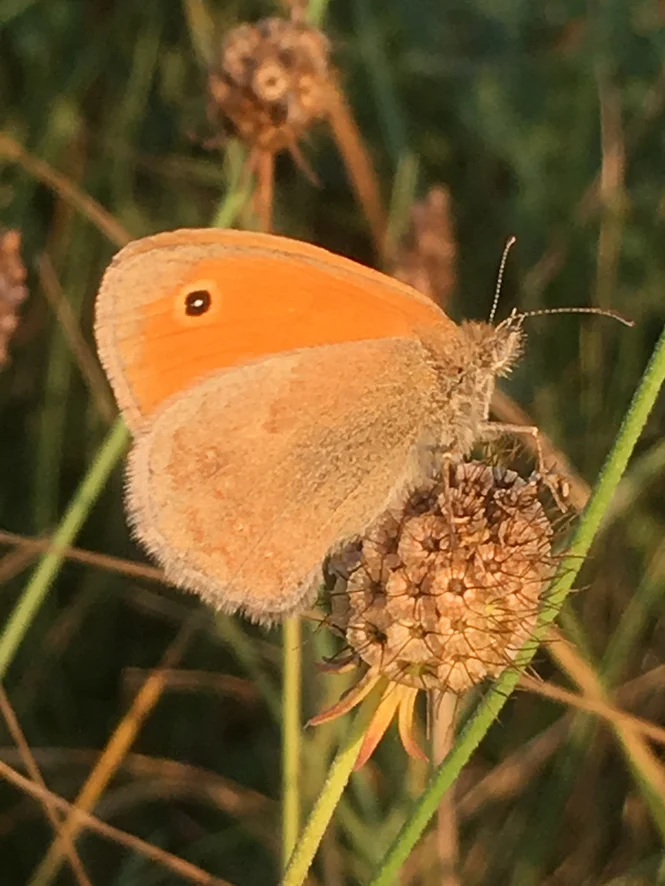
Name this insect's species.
Coenonympha pamphilus
